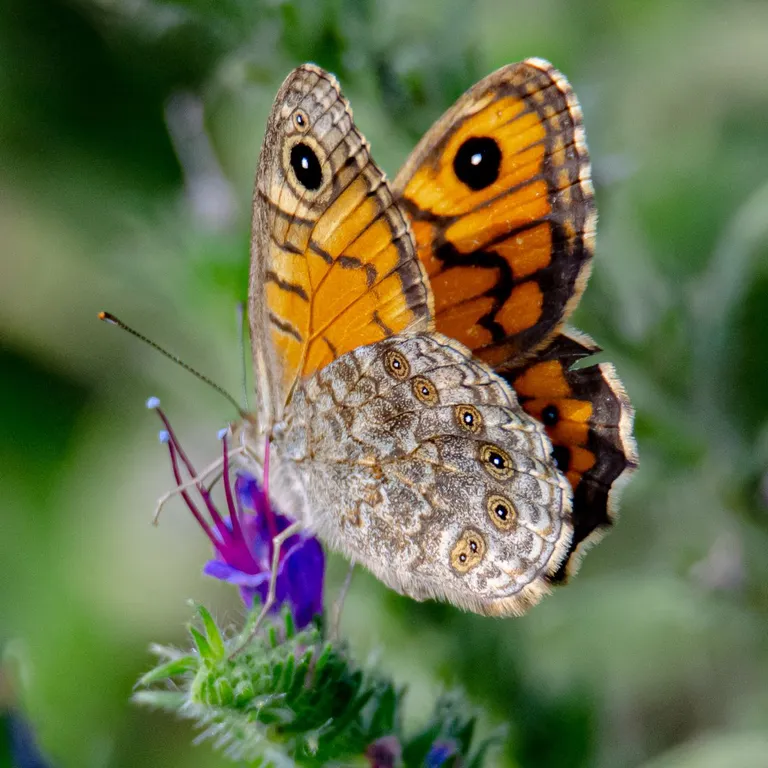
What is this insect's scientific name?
Lasiommata megera (also Pararge megera)
